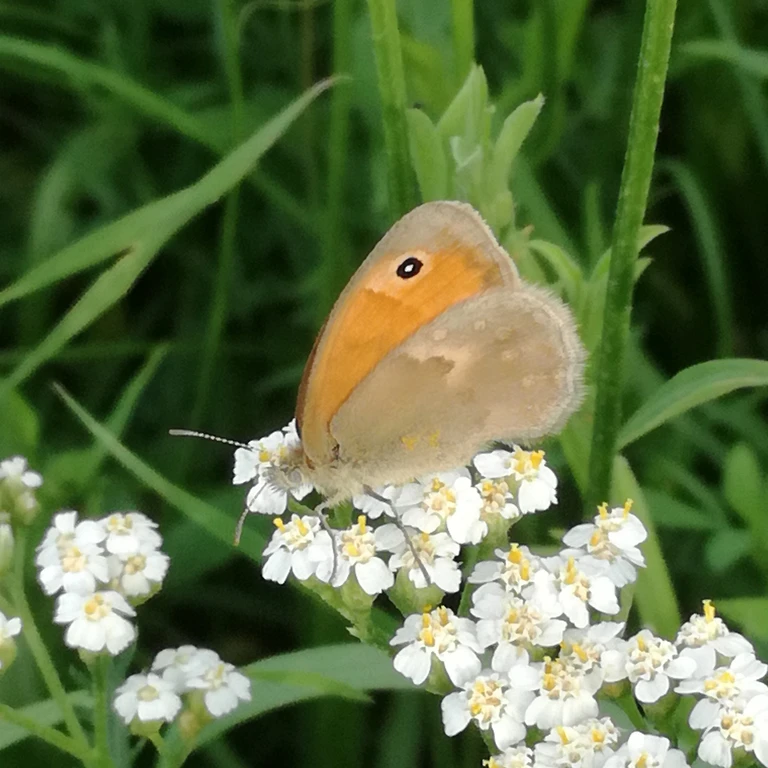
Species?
Coenonympha pamphilus
